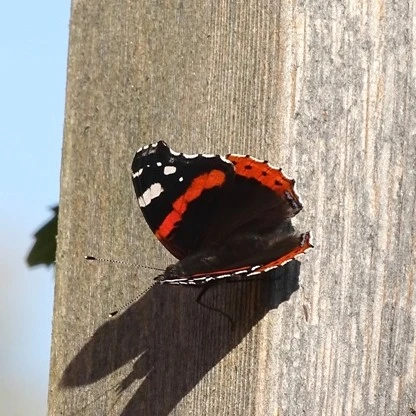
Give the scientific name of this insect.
Vanessa atalanta
